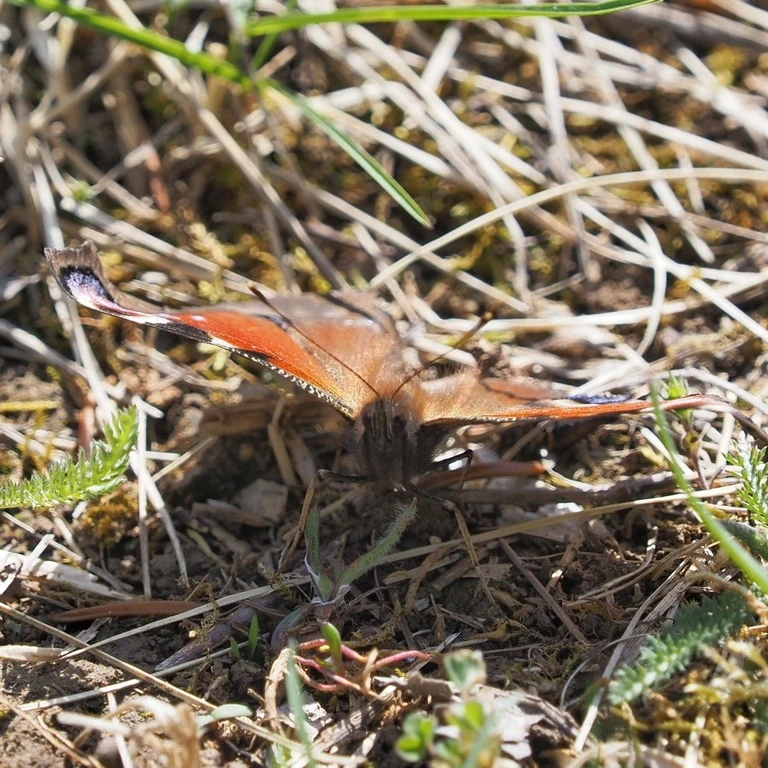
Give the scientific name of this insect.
Aglais io
